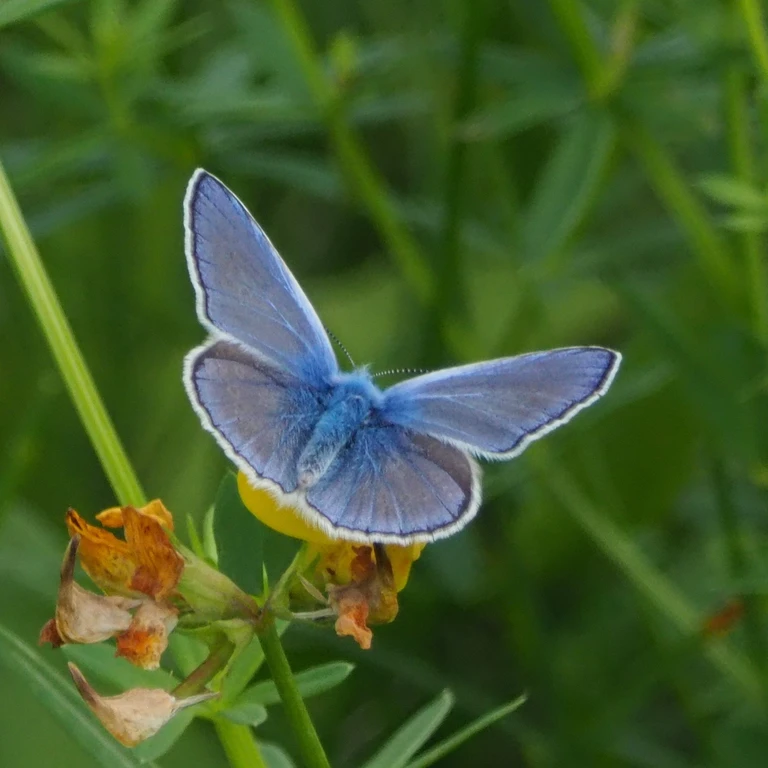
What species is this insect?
Polyommatus icarus
